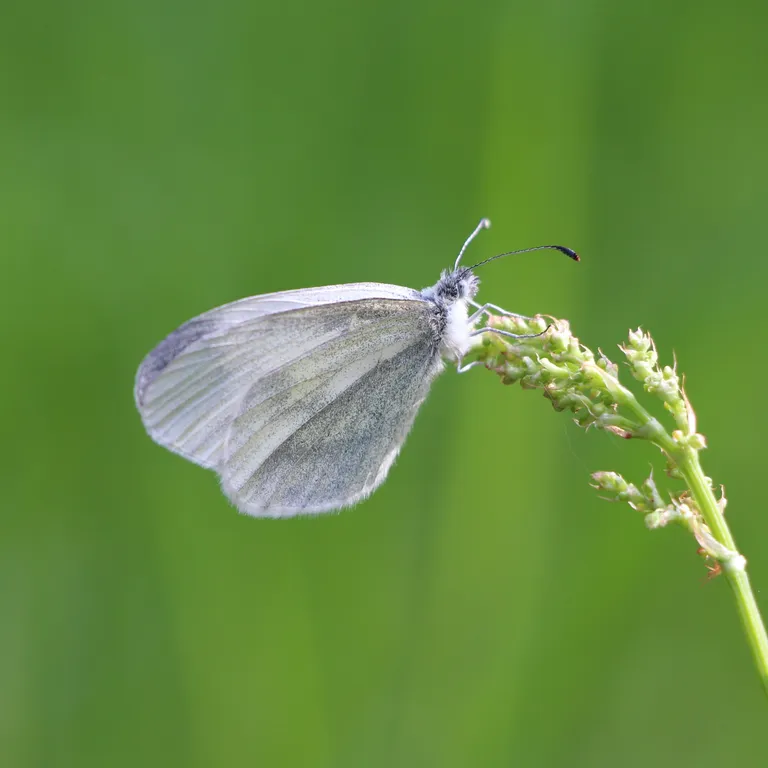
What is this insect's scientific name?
Leptidea sinapis/juvernica
